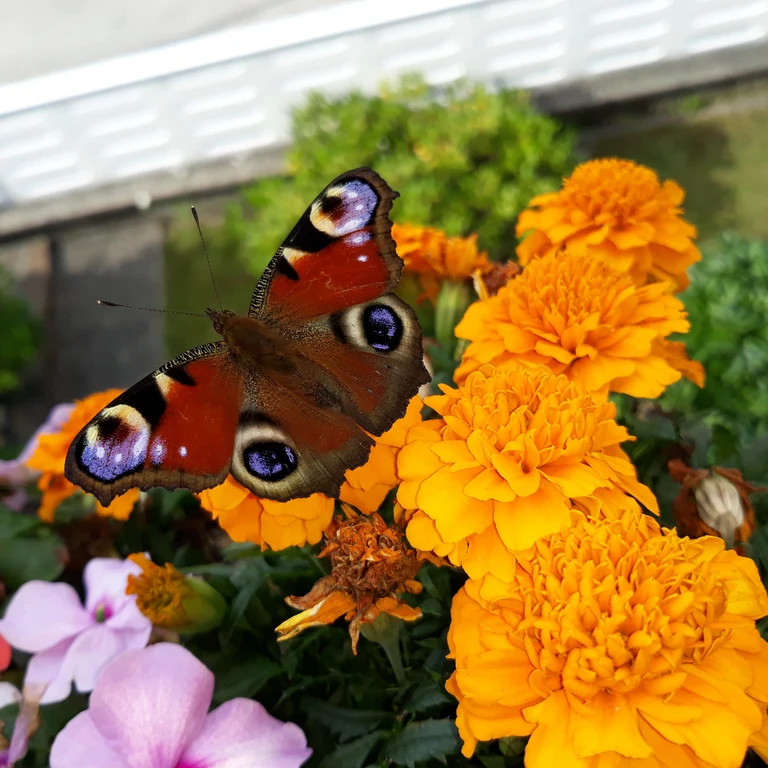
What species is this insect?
Aglais io
